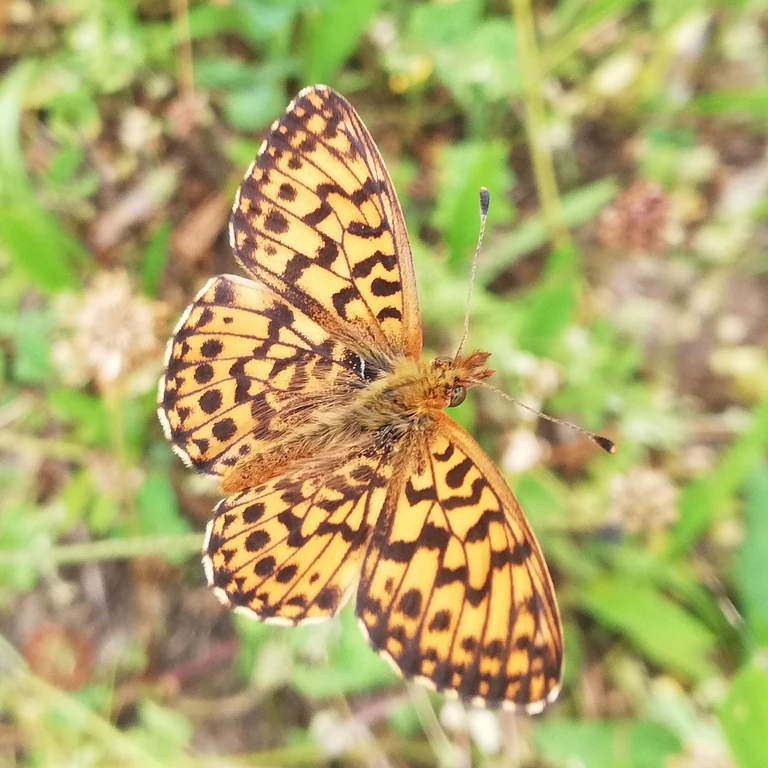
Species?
Boloria dia
